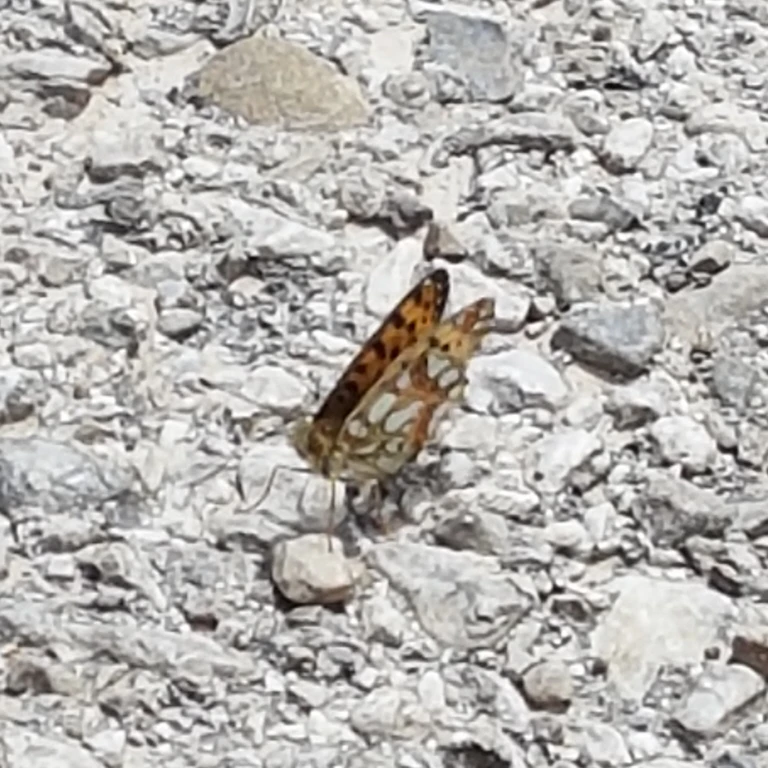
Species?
Issoria lathonia
